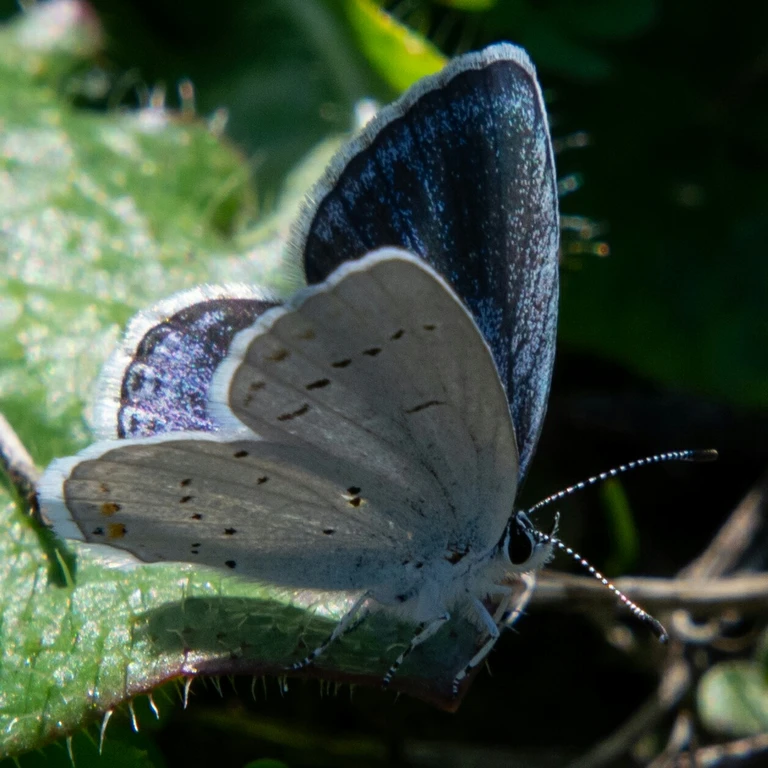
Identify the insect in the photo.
Cupido argiades (also Elkalyce argiades)
